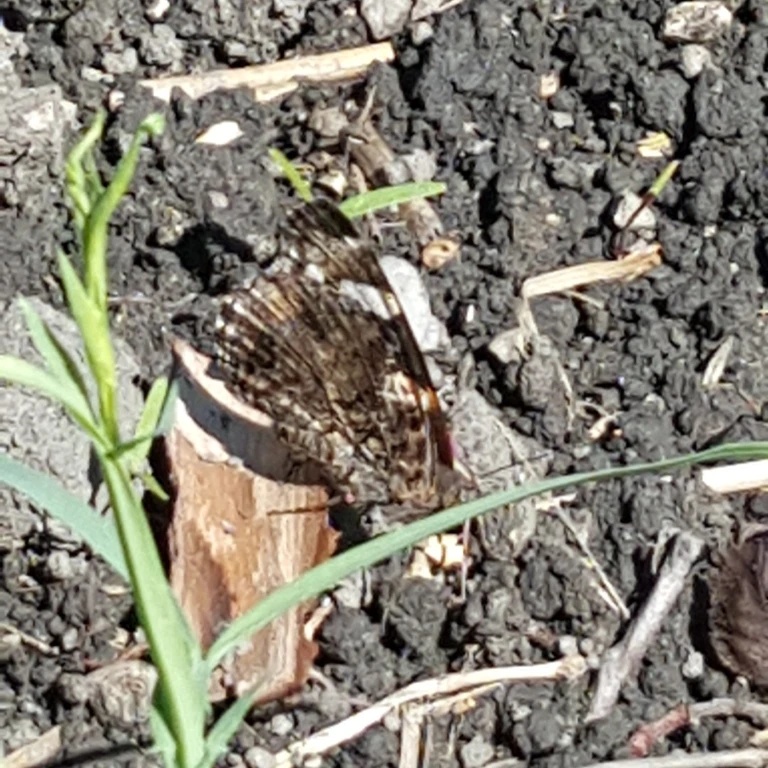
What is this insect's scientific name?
Vanessa atalanta
